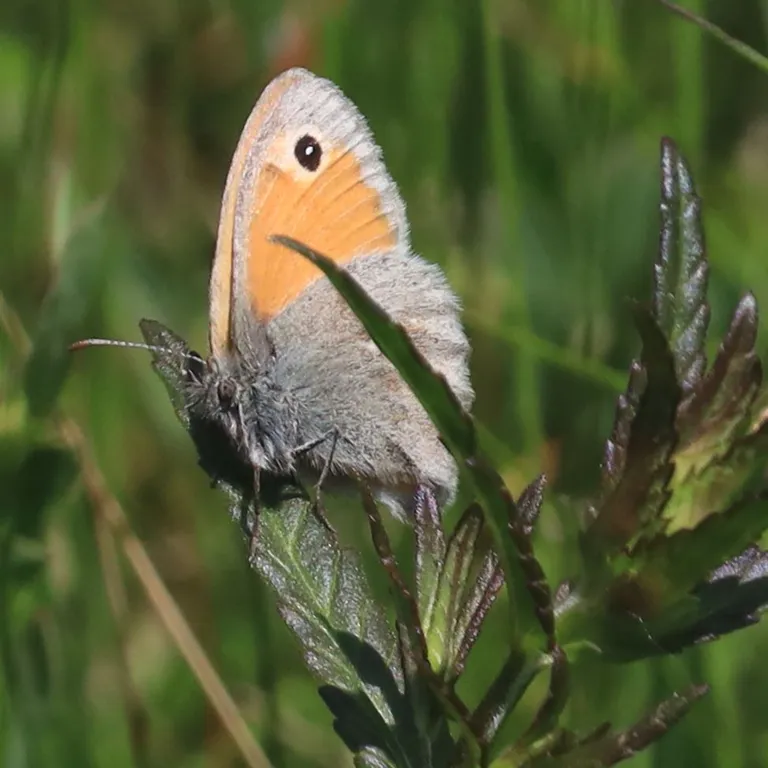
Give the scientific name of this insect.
Coenonympha pamphilus
